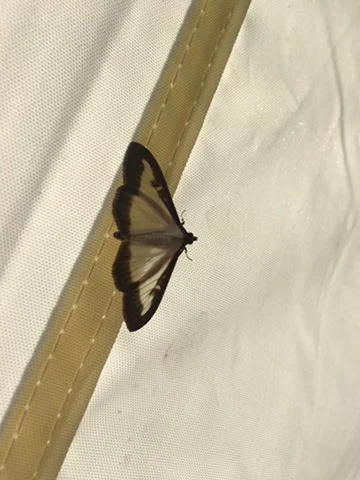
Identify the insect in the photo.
Cydalima perspectalis
